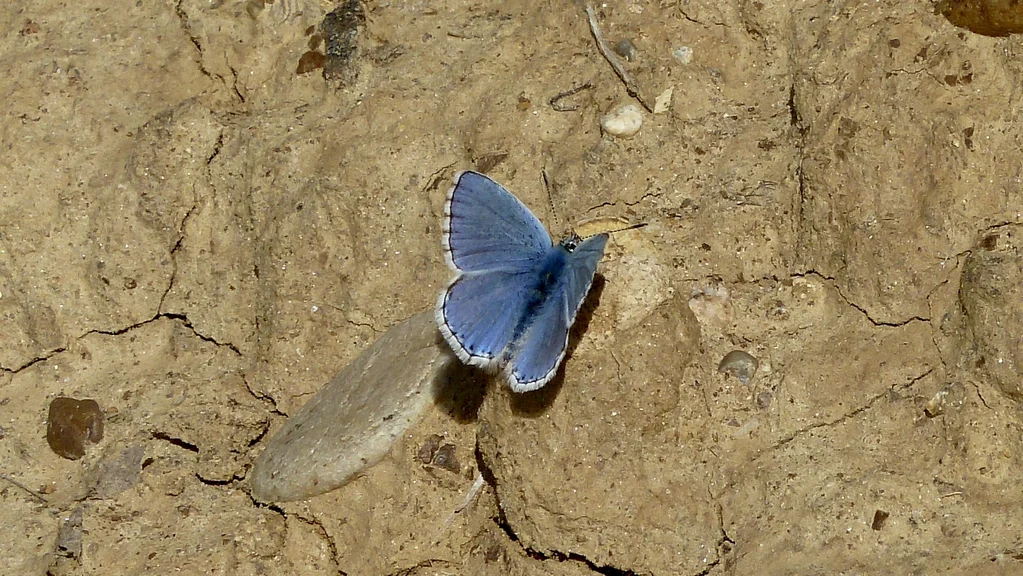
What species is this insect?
Lysandra bellargus
